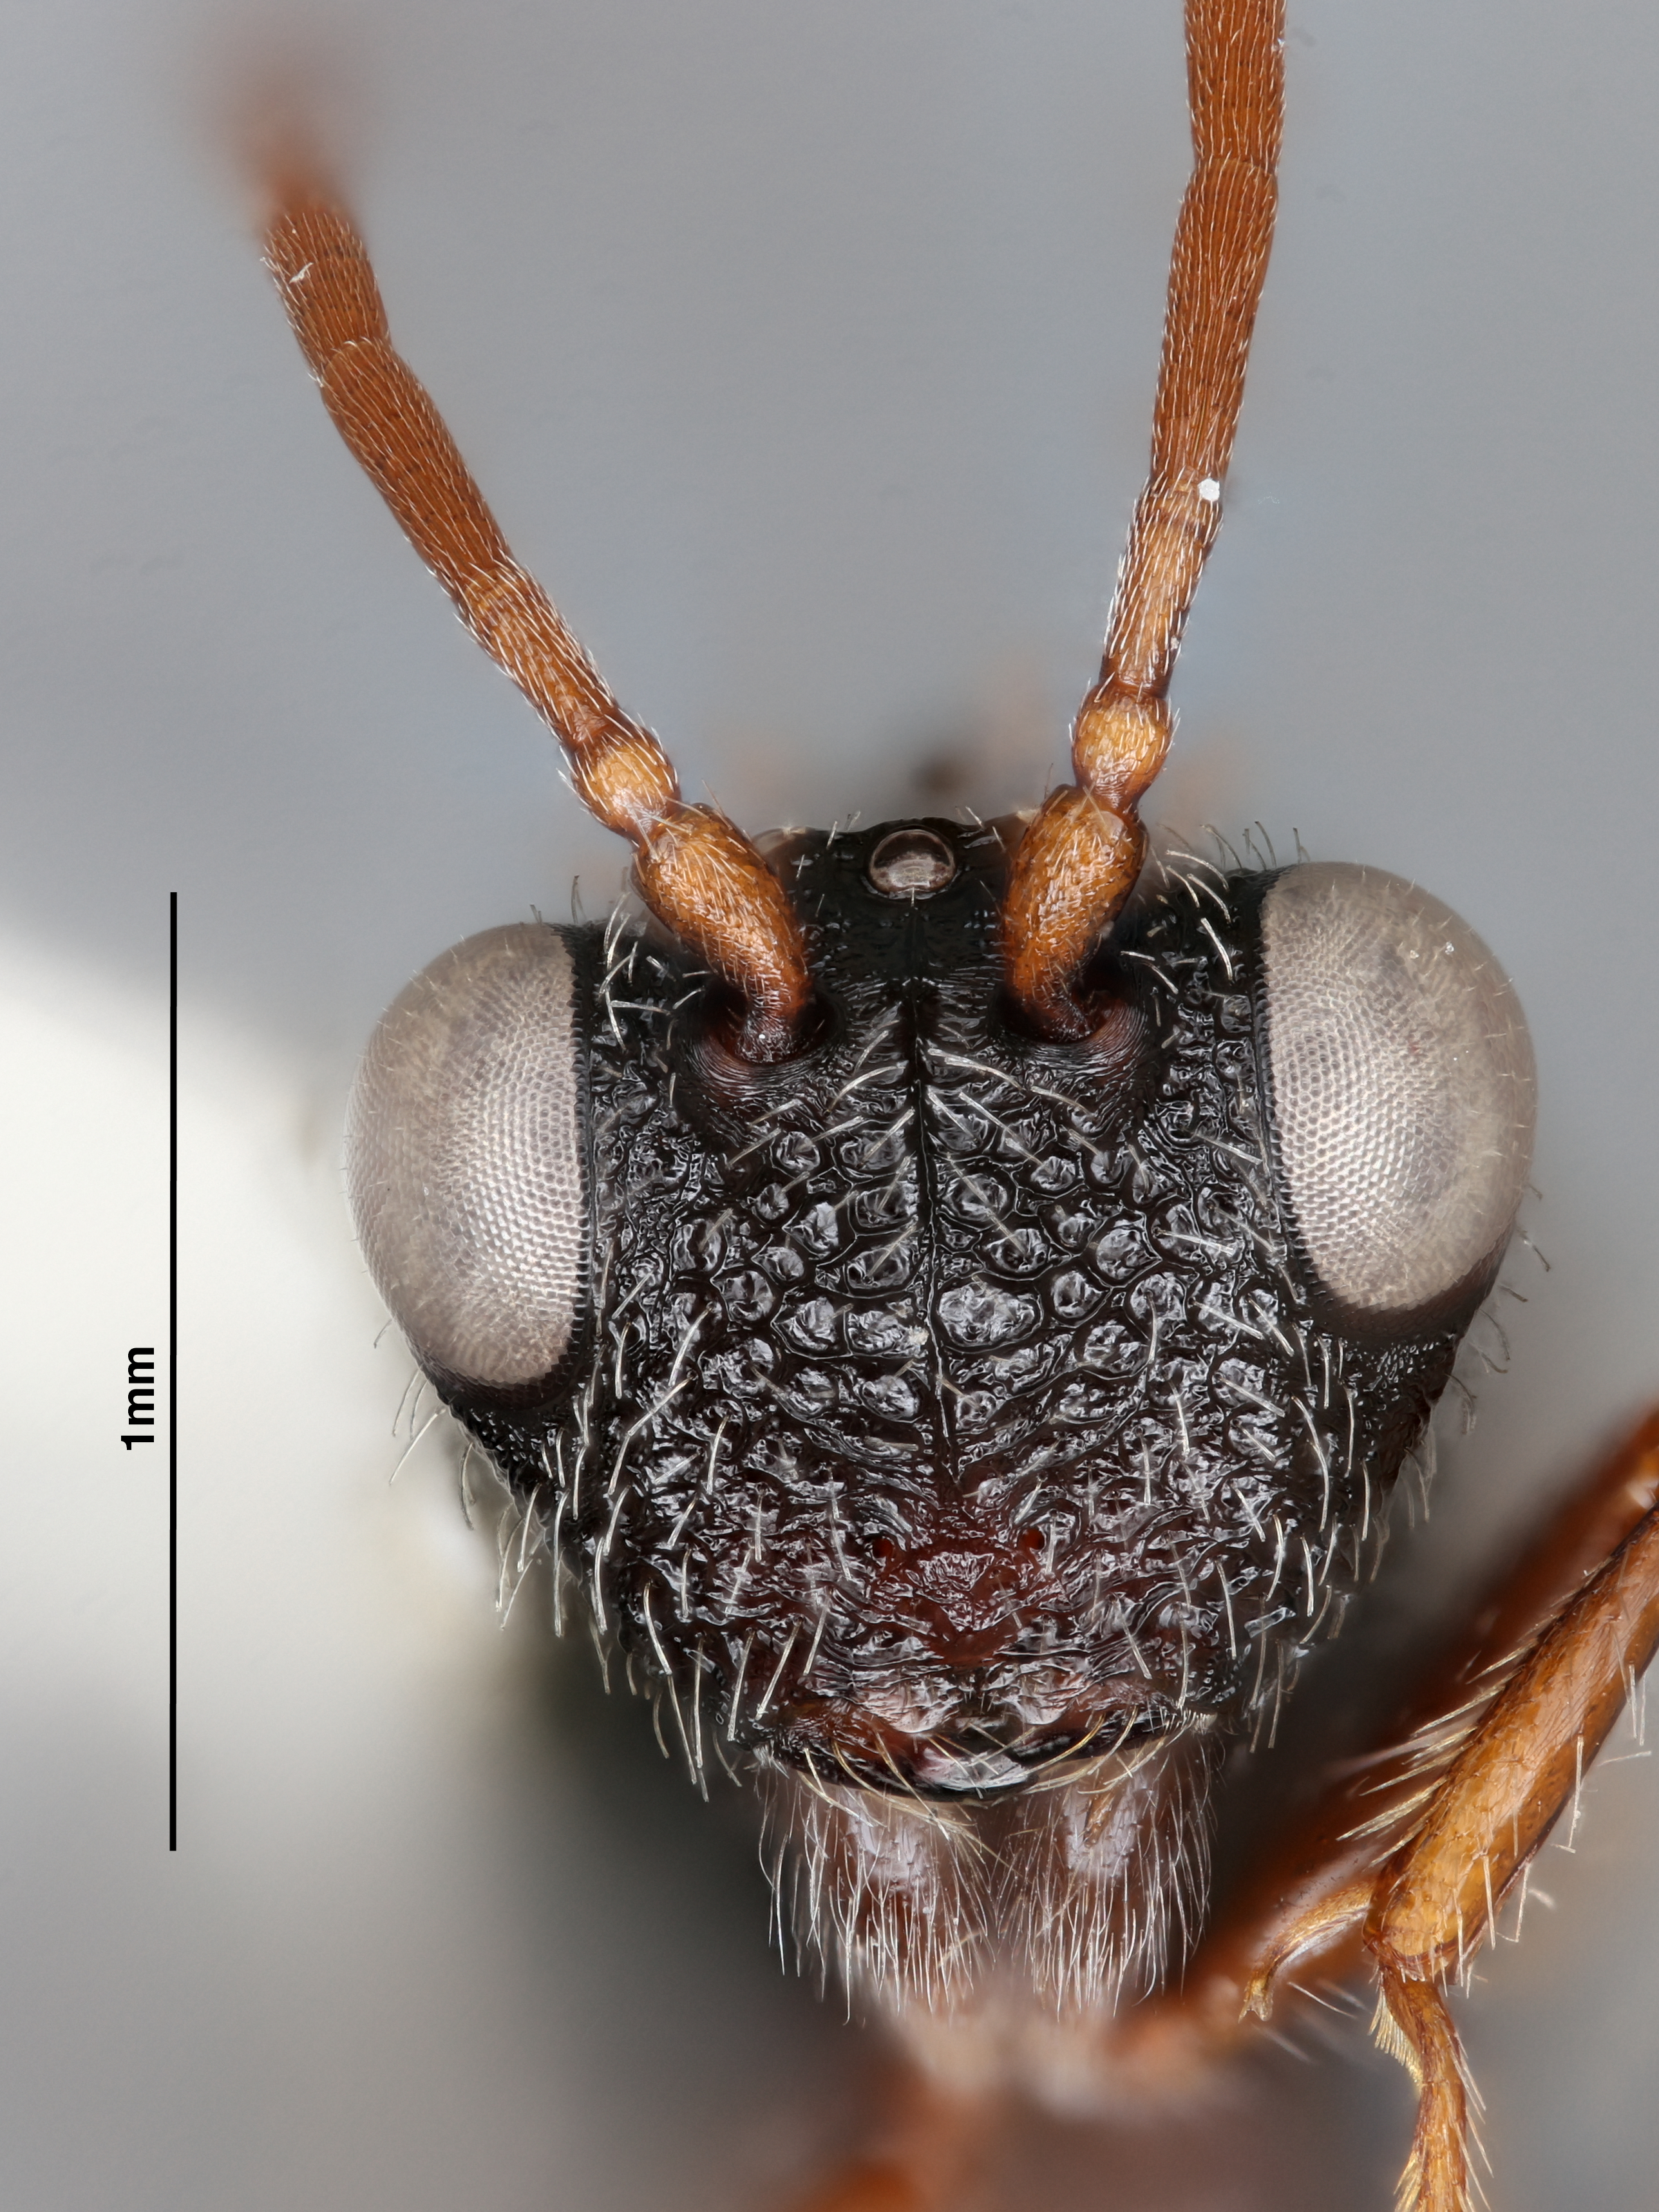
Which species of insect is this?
Tessmanella roberti
